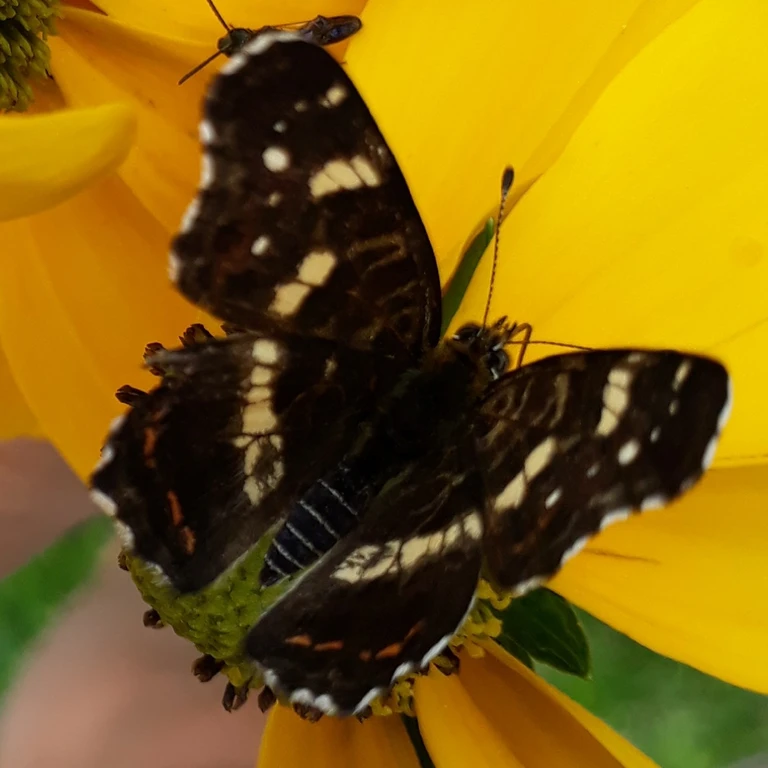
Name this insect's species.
Araschnia levana
